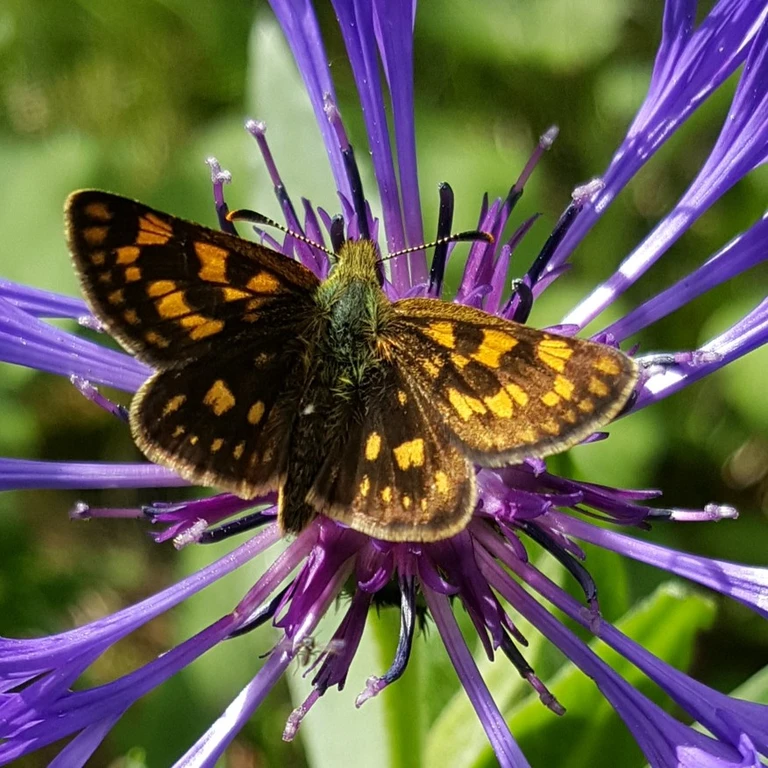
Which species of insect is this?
Carterocephalus palaemon
